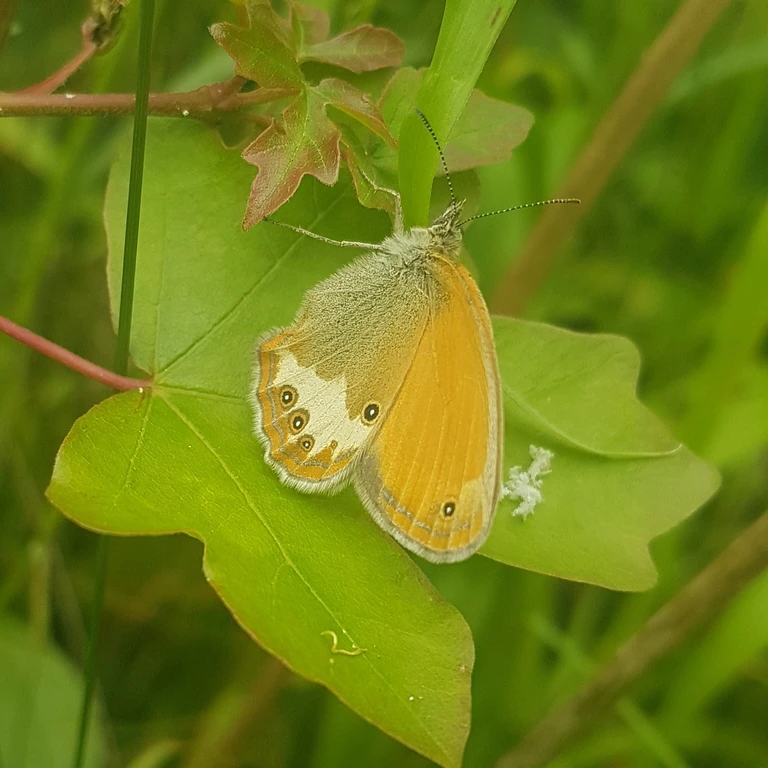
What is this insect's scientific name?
Coenonympha arcania
